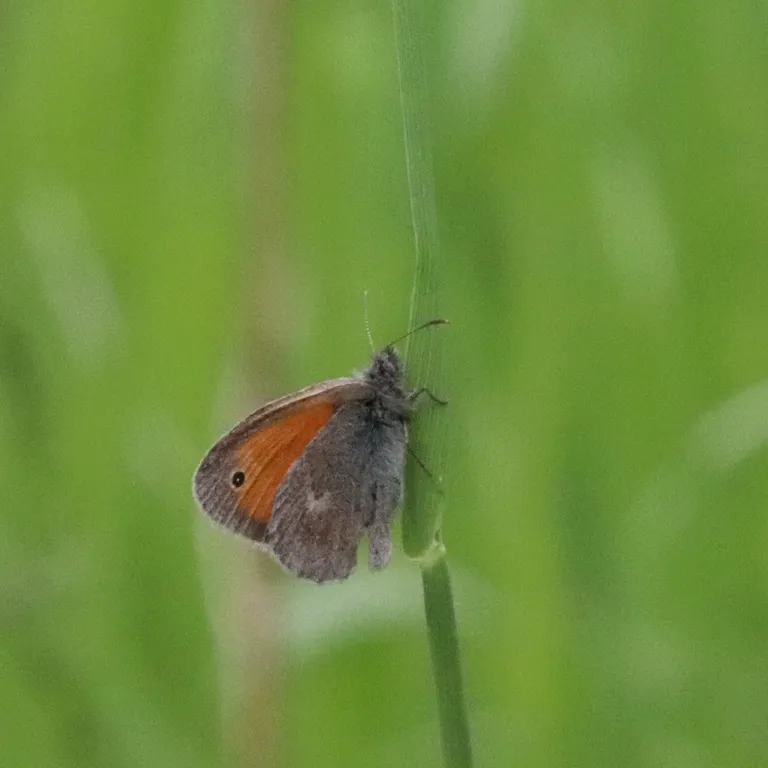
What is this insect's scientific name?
Coenonympha pamphilus
